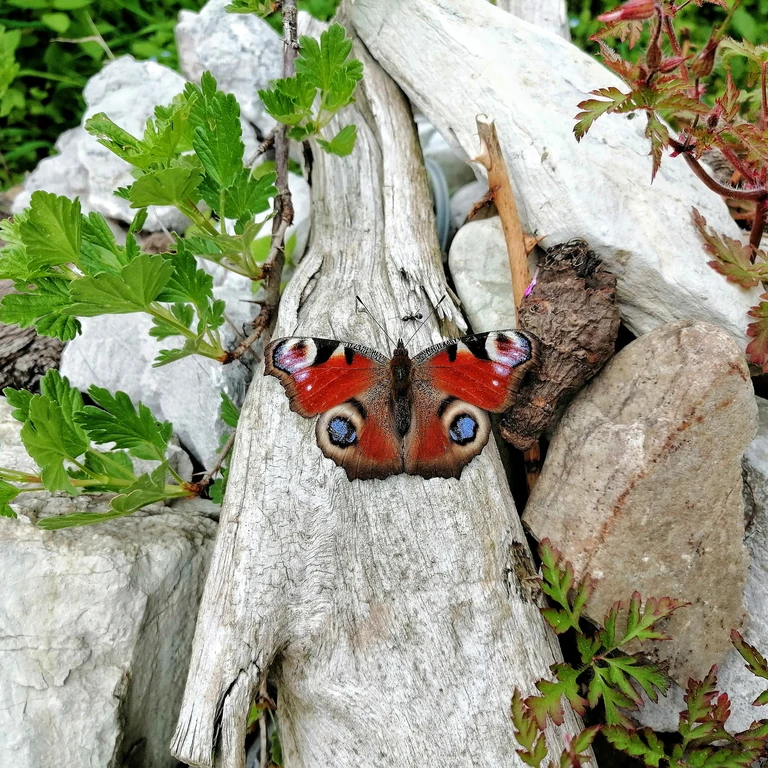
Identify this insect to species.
Aglais io
